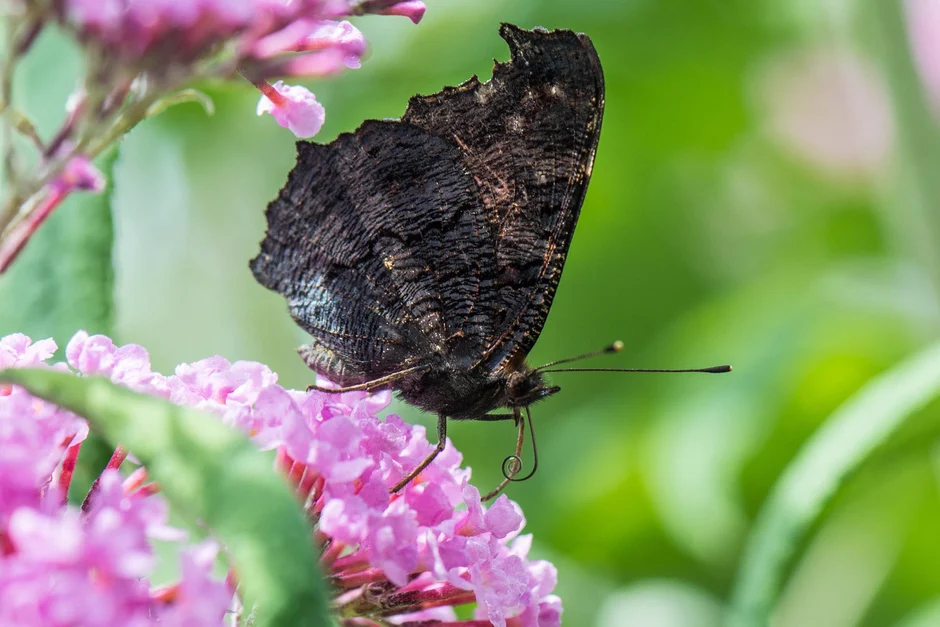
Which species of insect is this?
Aglais io
